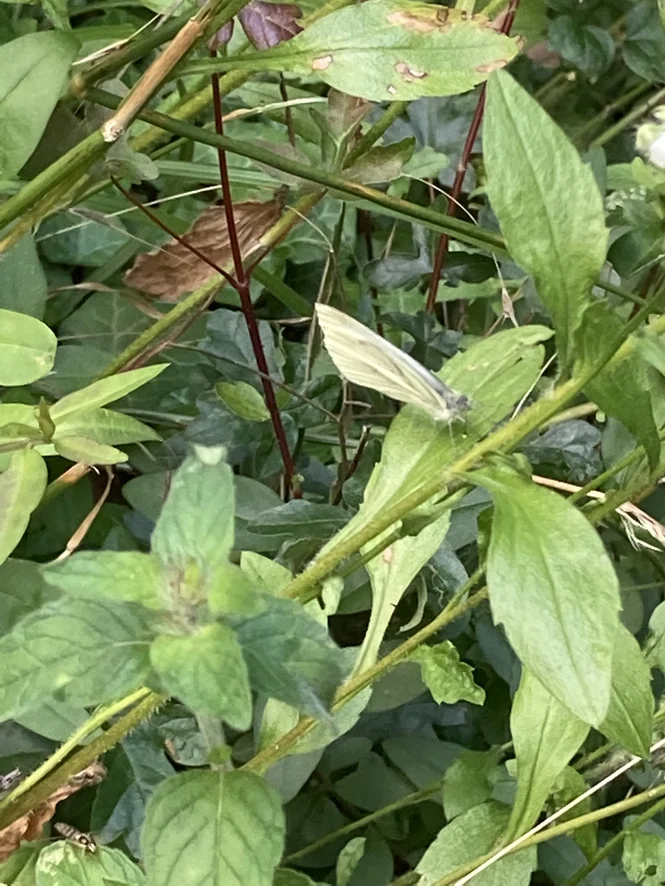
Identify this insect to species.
Pieris napi
